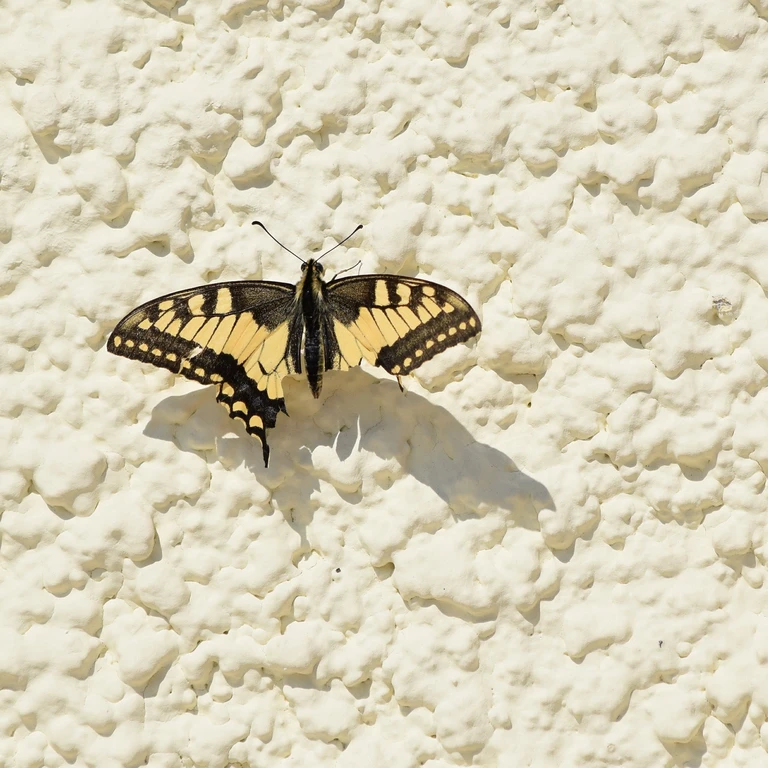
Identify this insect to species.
Papilio machaon
